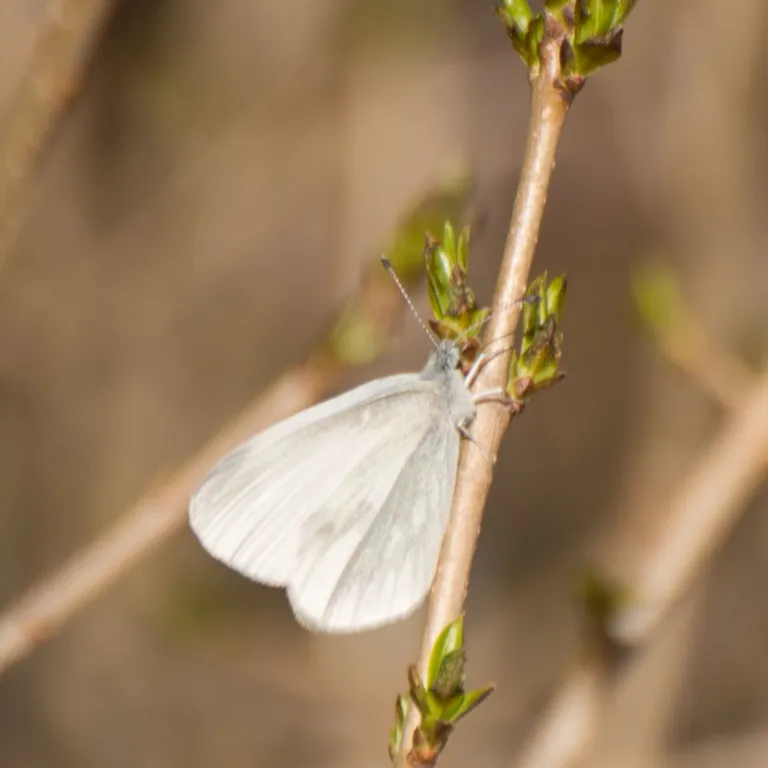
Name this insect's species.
Leptidea sinapis/juvernica
